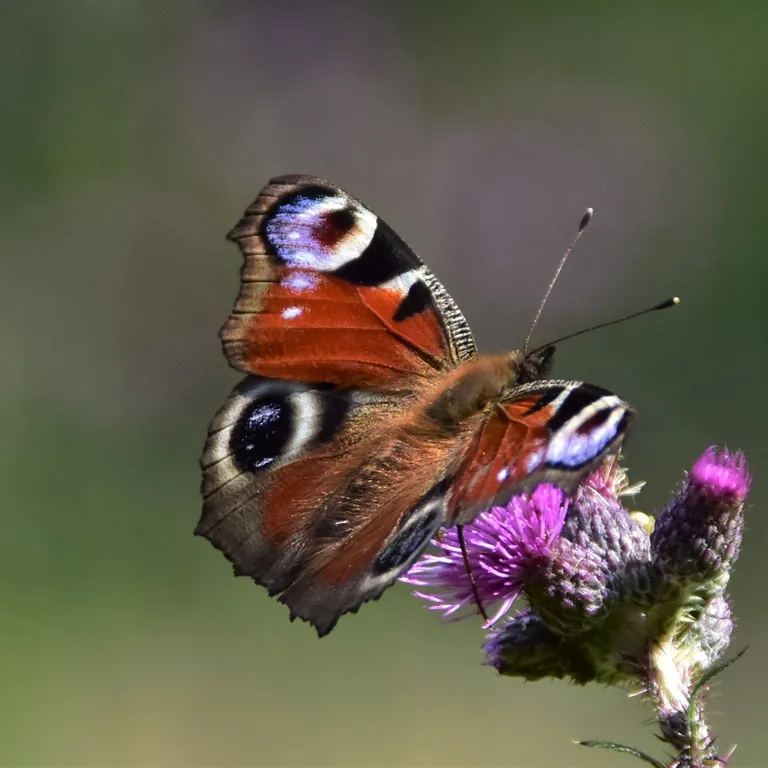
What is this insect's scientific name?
Aglais io
